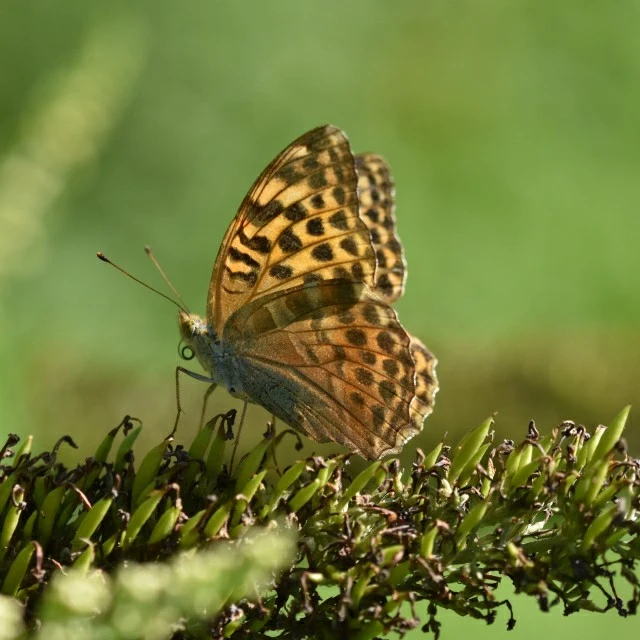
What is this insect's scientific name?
Argynnis paphia
